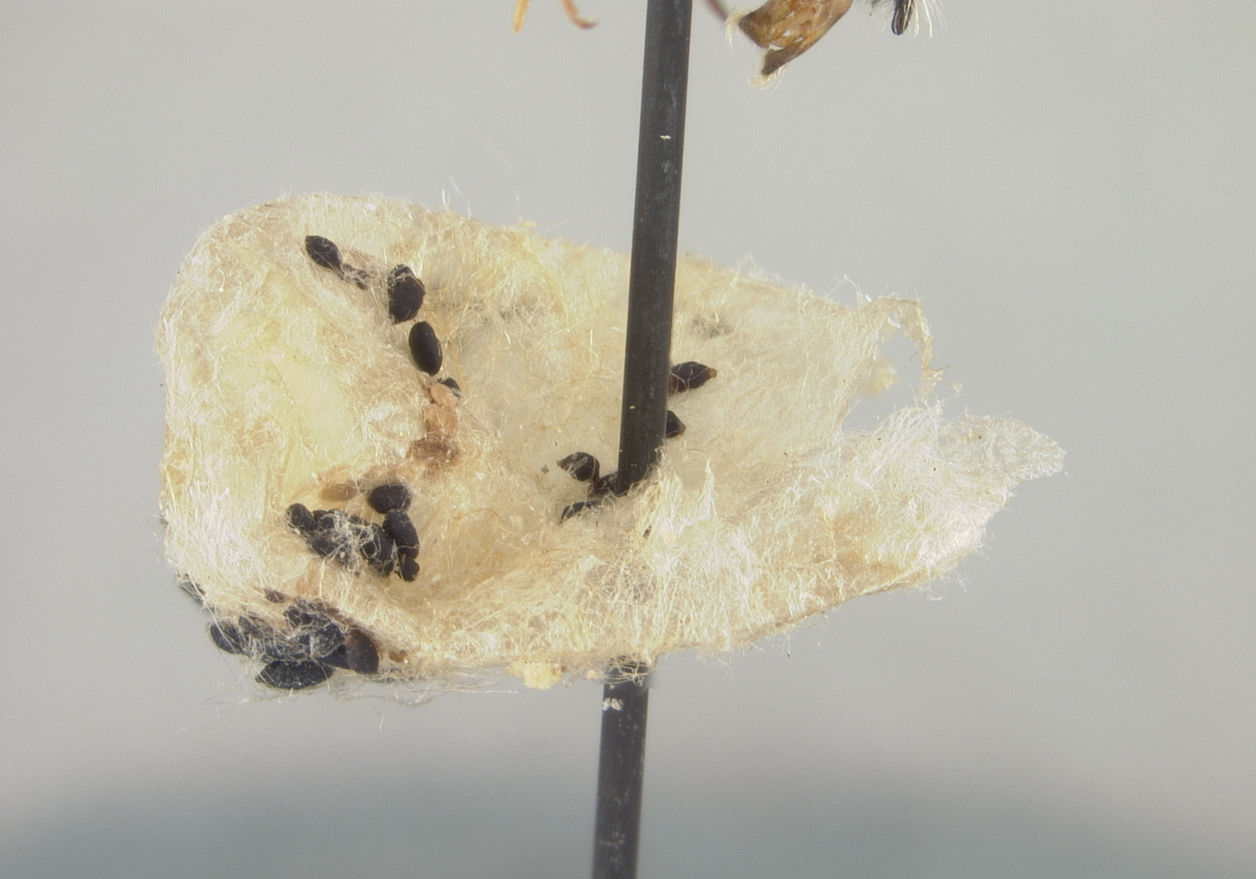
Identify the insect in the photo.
Proteriades zuni
